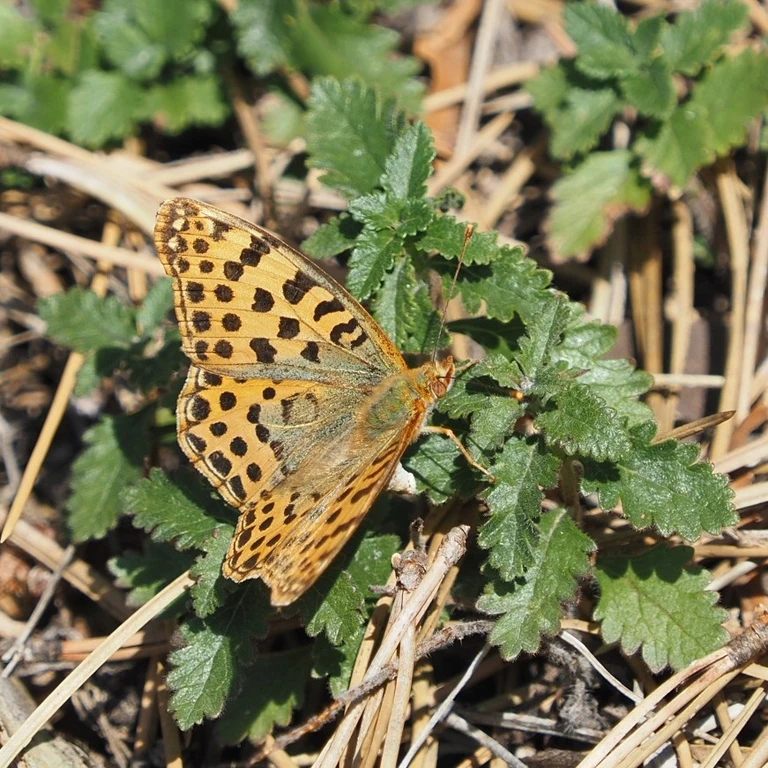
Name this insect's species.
Issoria lathonia
